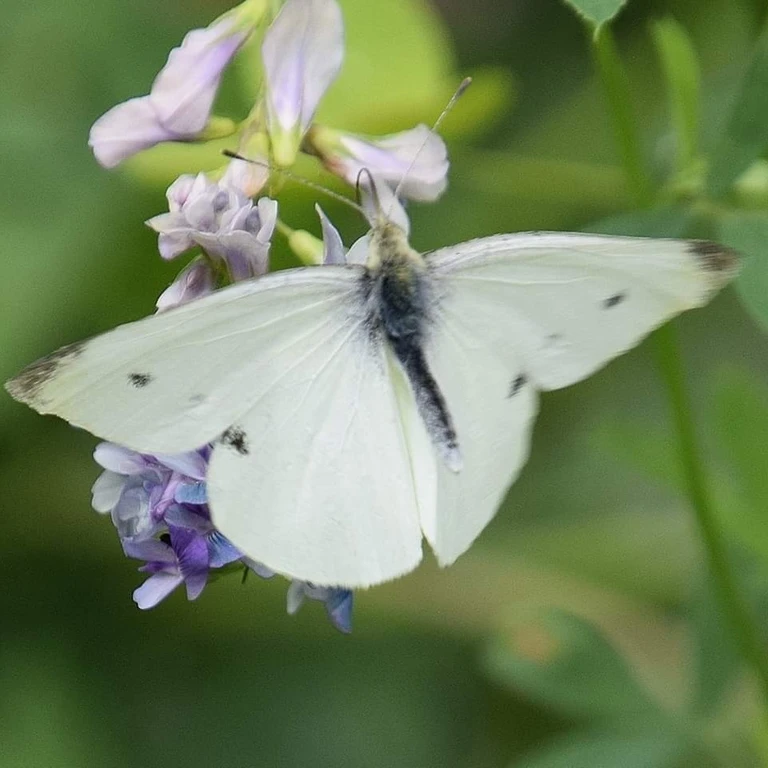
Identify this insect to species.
Pieris rapae
